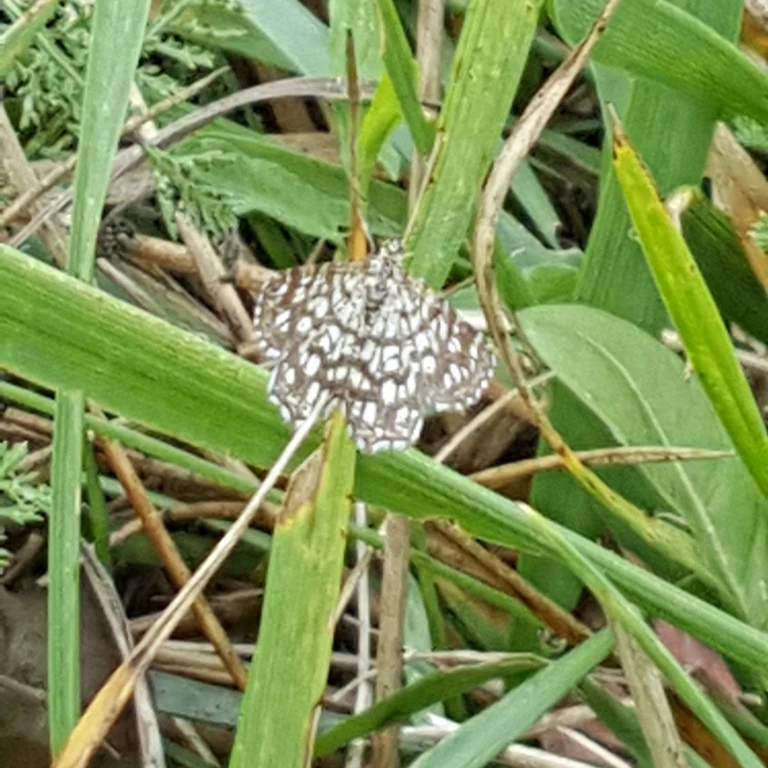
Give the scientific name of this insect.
Chiasmia clathrata
